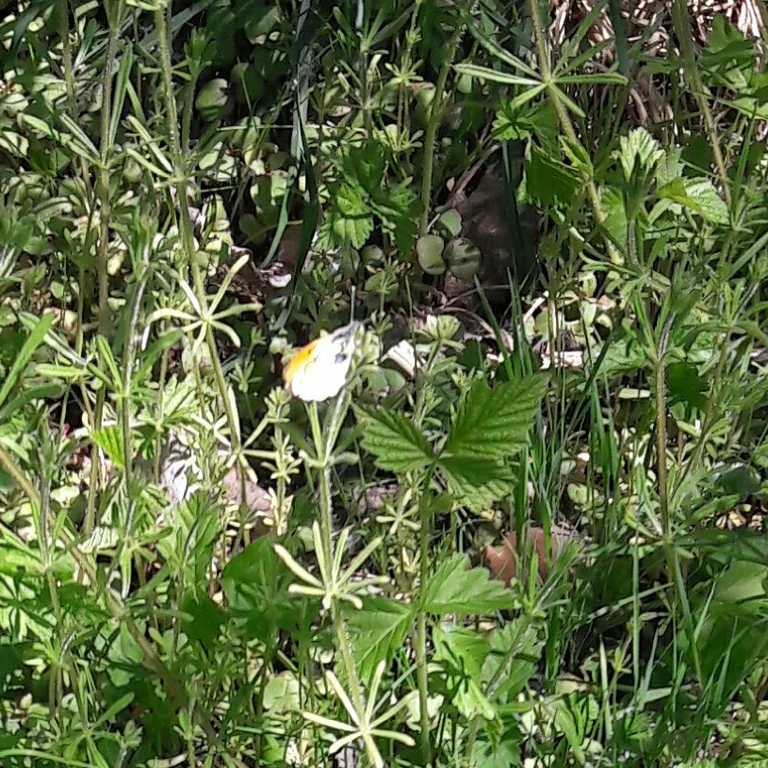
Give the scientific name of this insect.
Anthocharis cardamines
